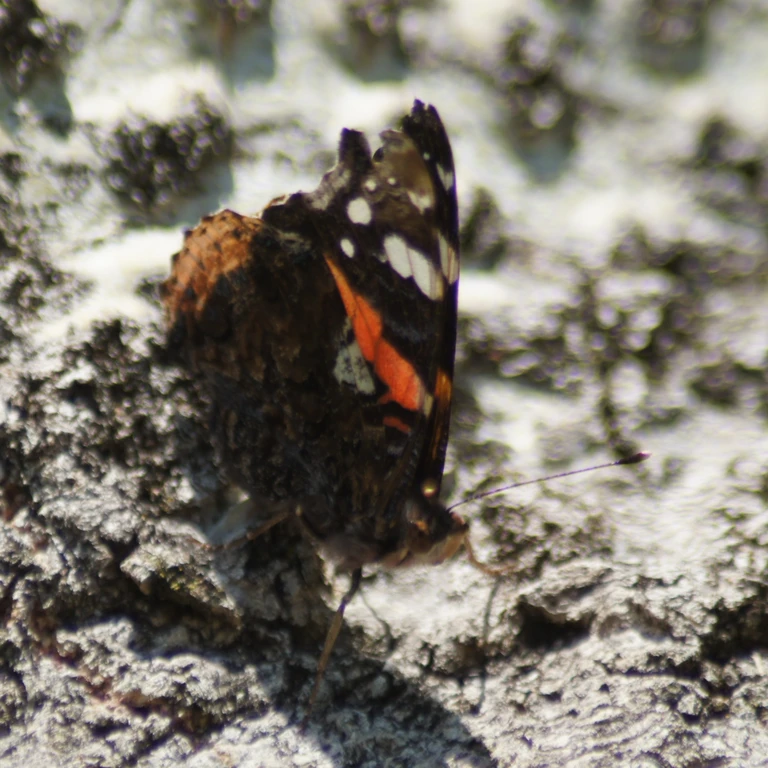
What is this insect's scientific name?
Vanessa atalanta
